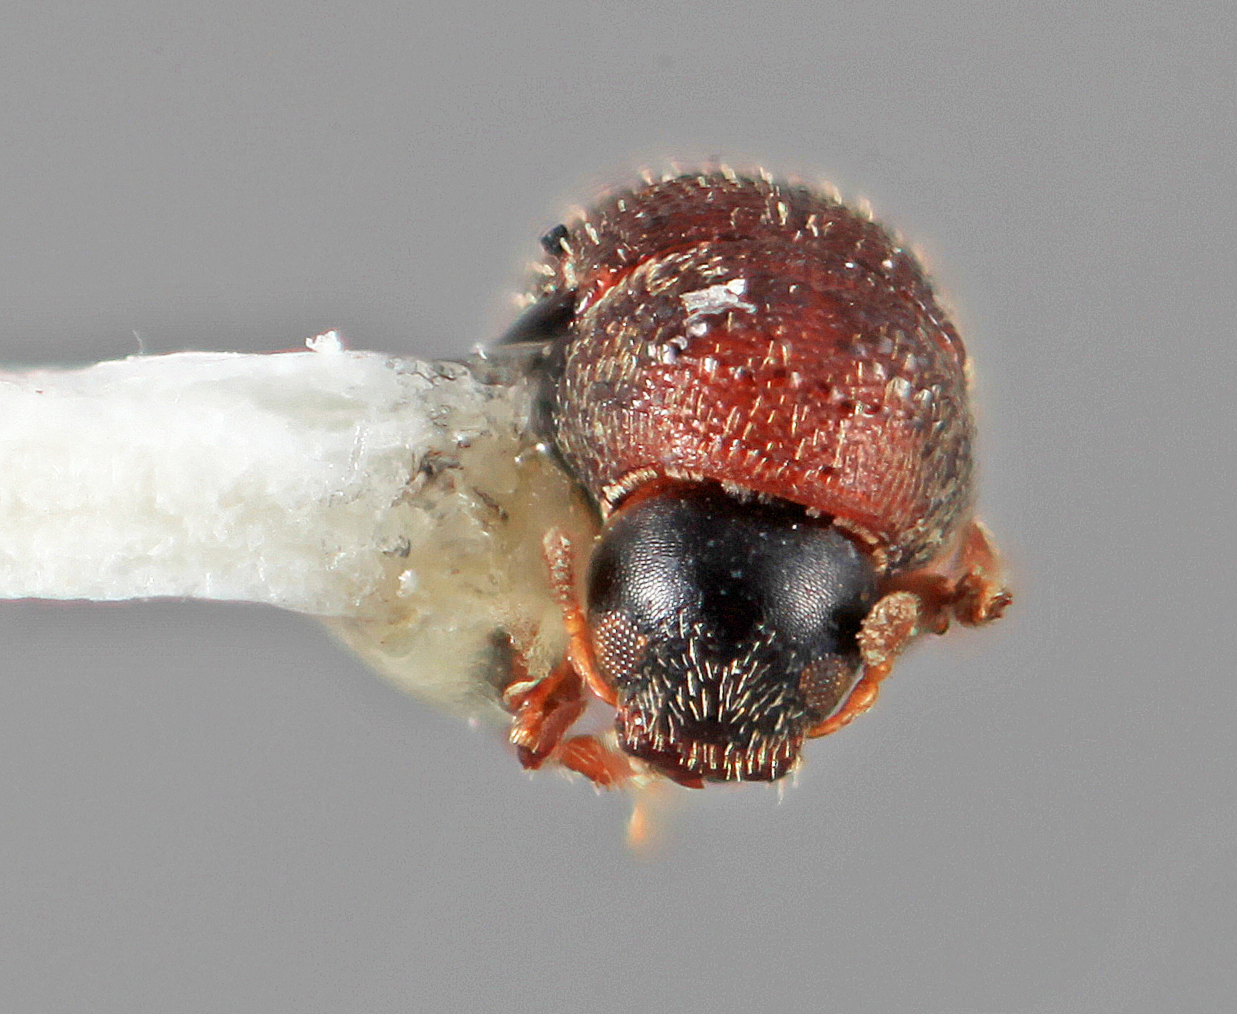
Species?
Cryphalogenes euphorbiae
